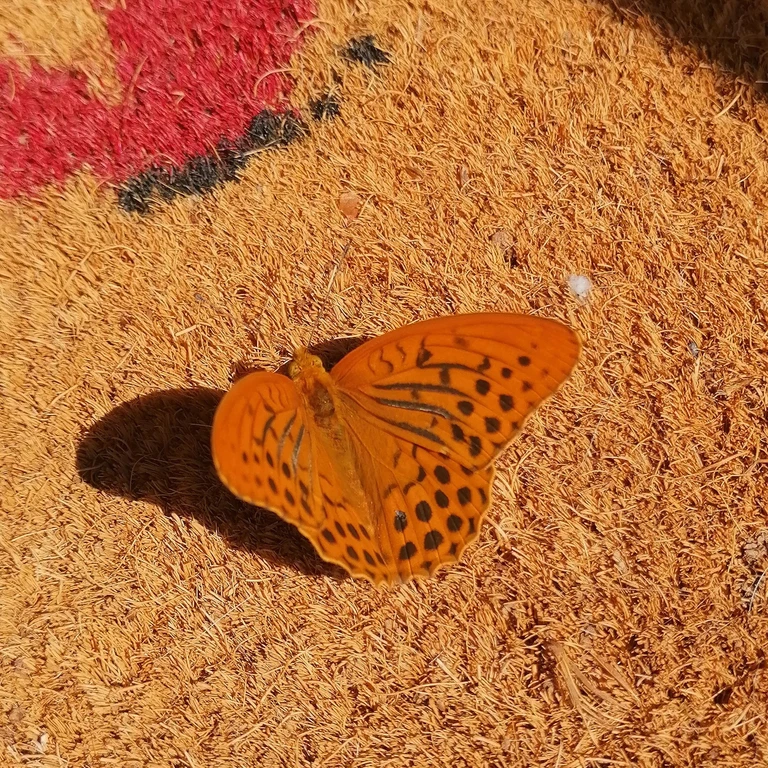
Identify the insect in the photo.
Argynnis paphia
